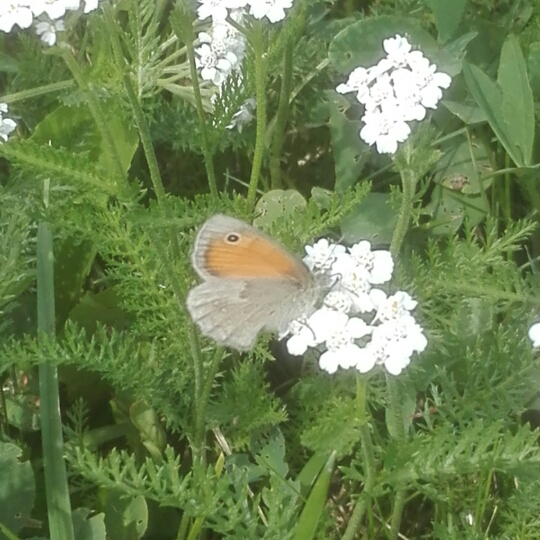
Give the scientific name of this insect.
Coenonympha pamphilus
